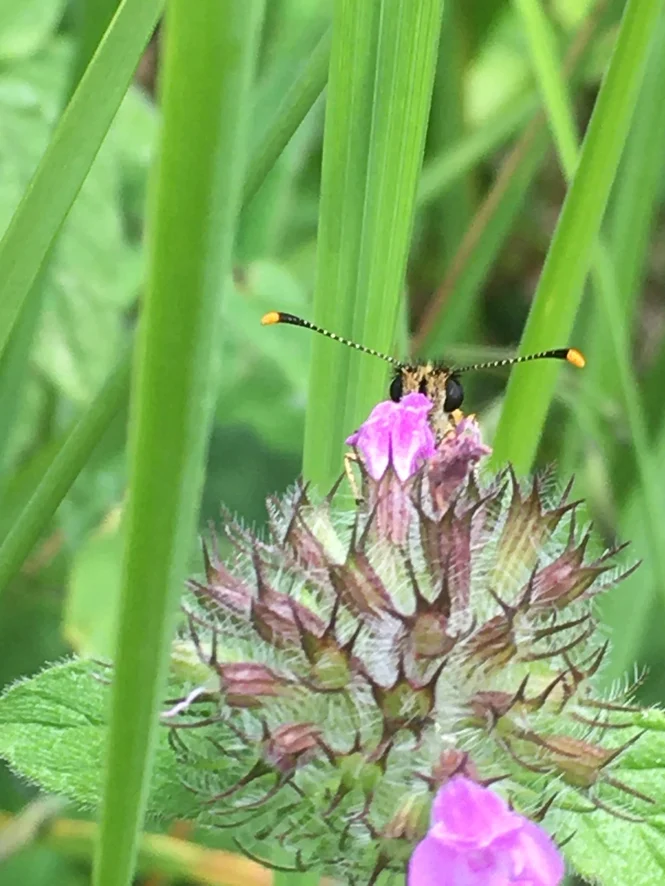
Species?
Heteropterus morpheus
